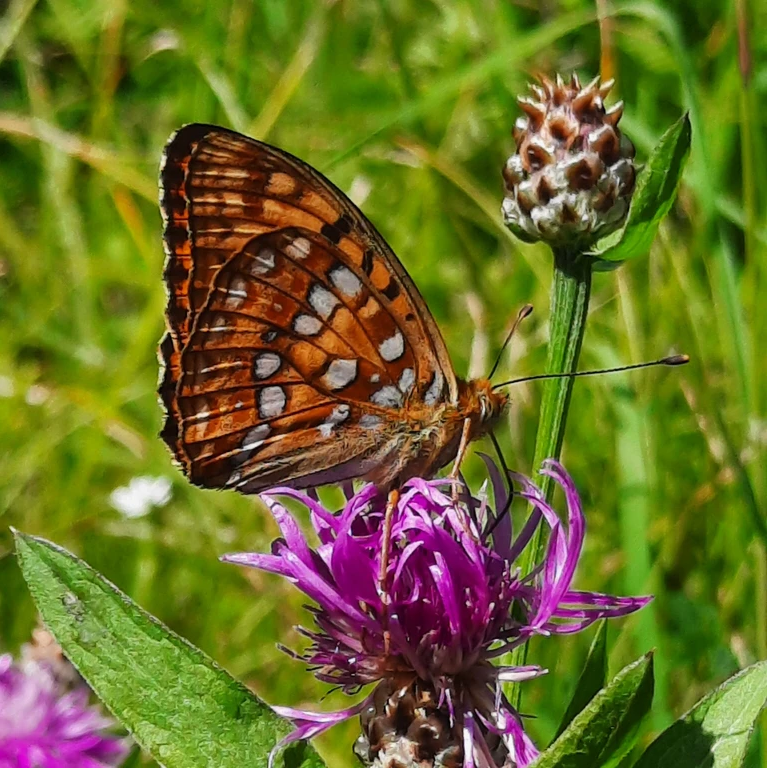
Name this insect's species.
Fabriciana adippe
